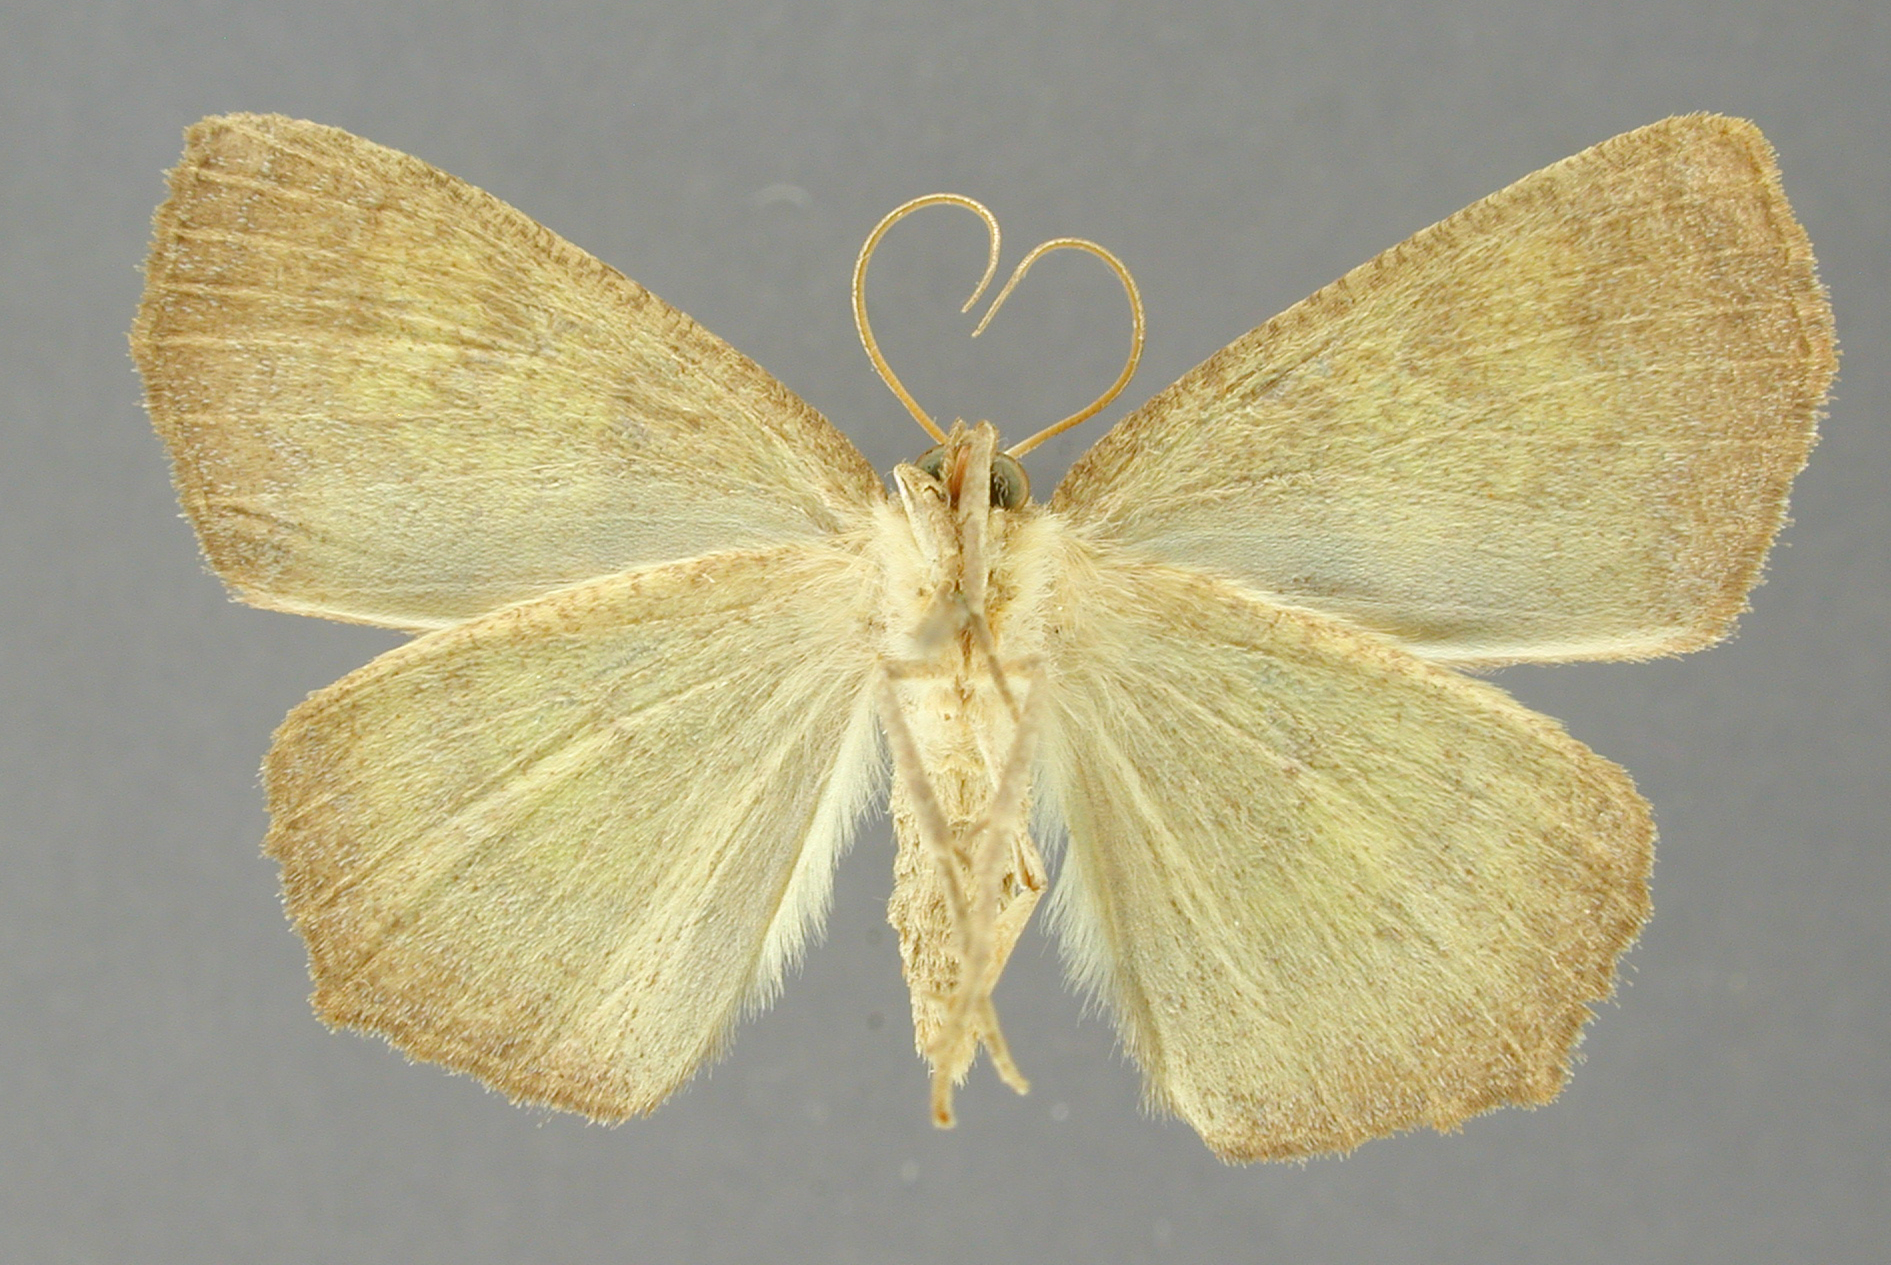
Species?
Pseudapicia merana
